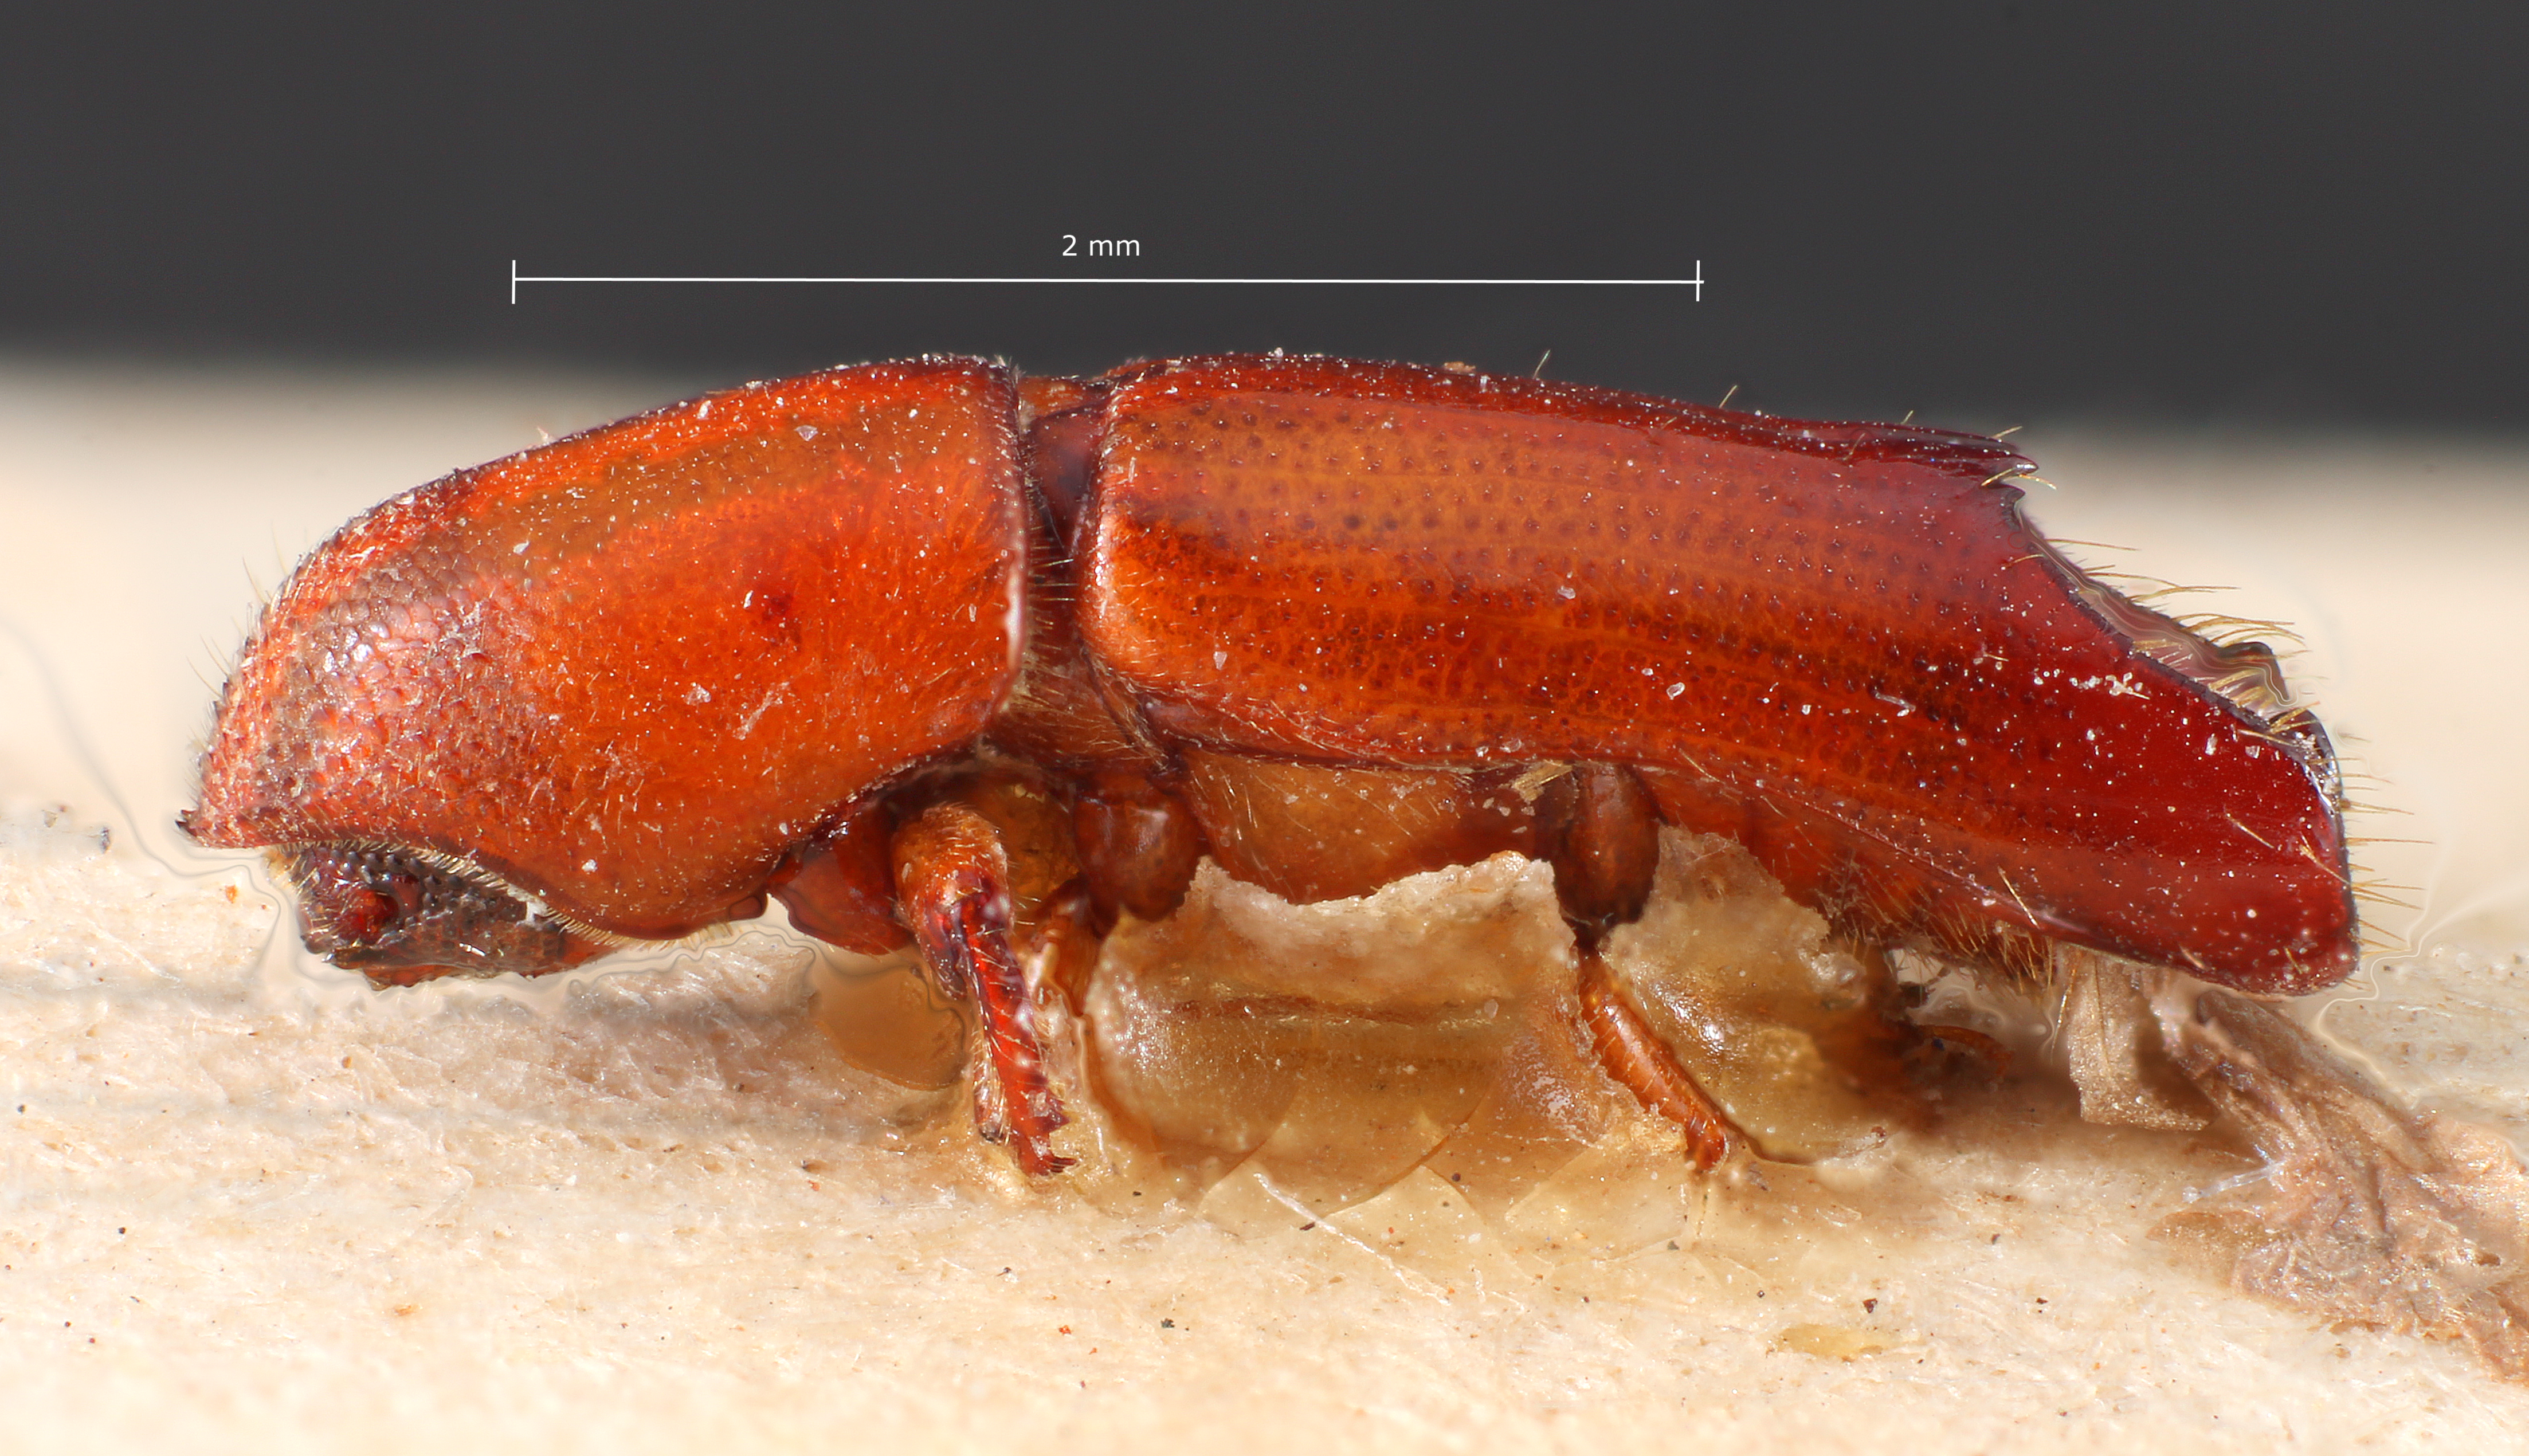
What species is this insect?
Amphicranus gracilis
